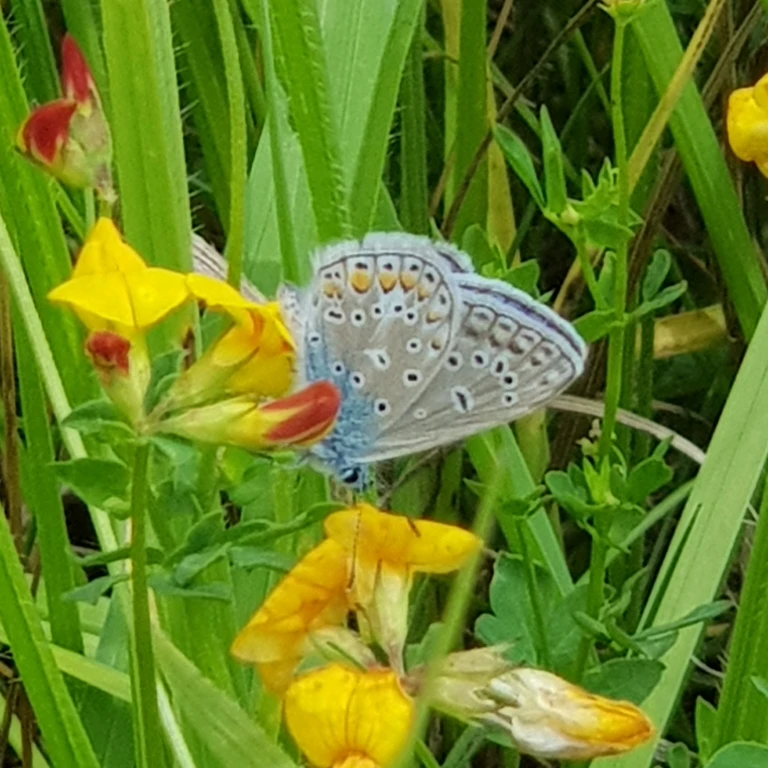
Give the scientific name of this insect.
Polyommatus icarus
